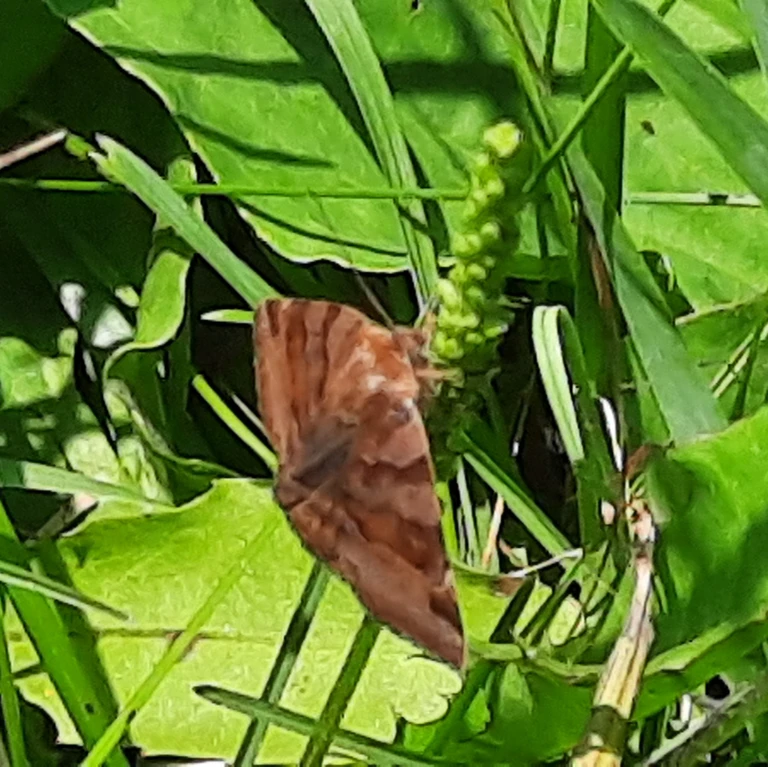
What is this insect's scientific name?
Euclidia glyphica
